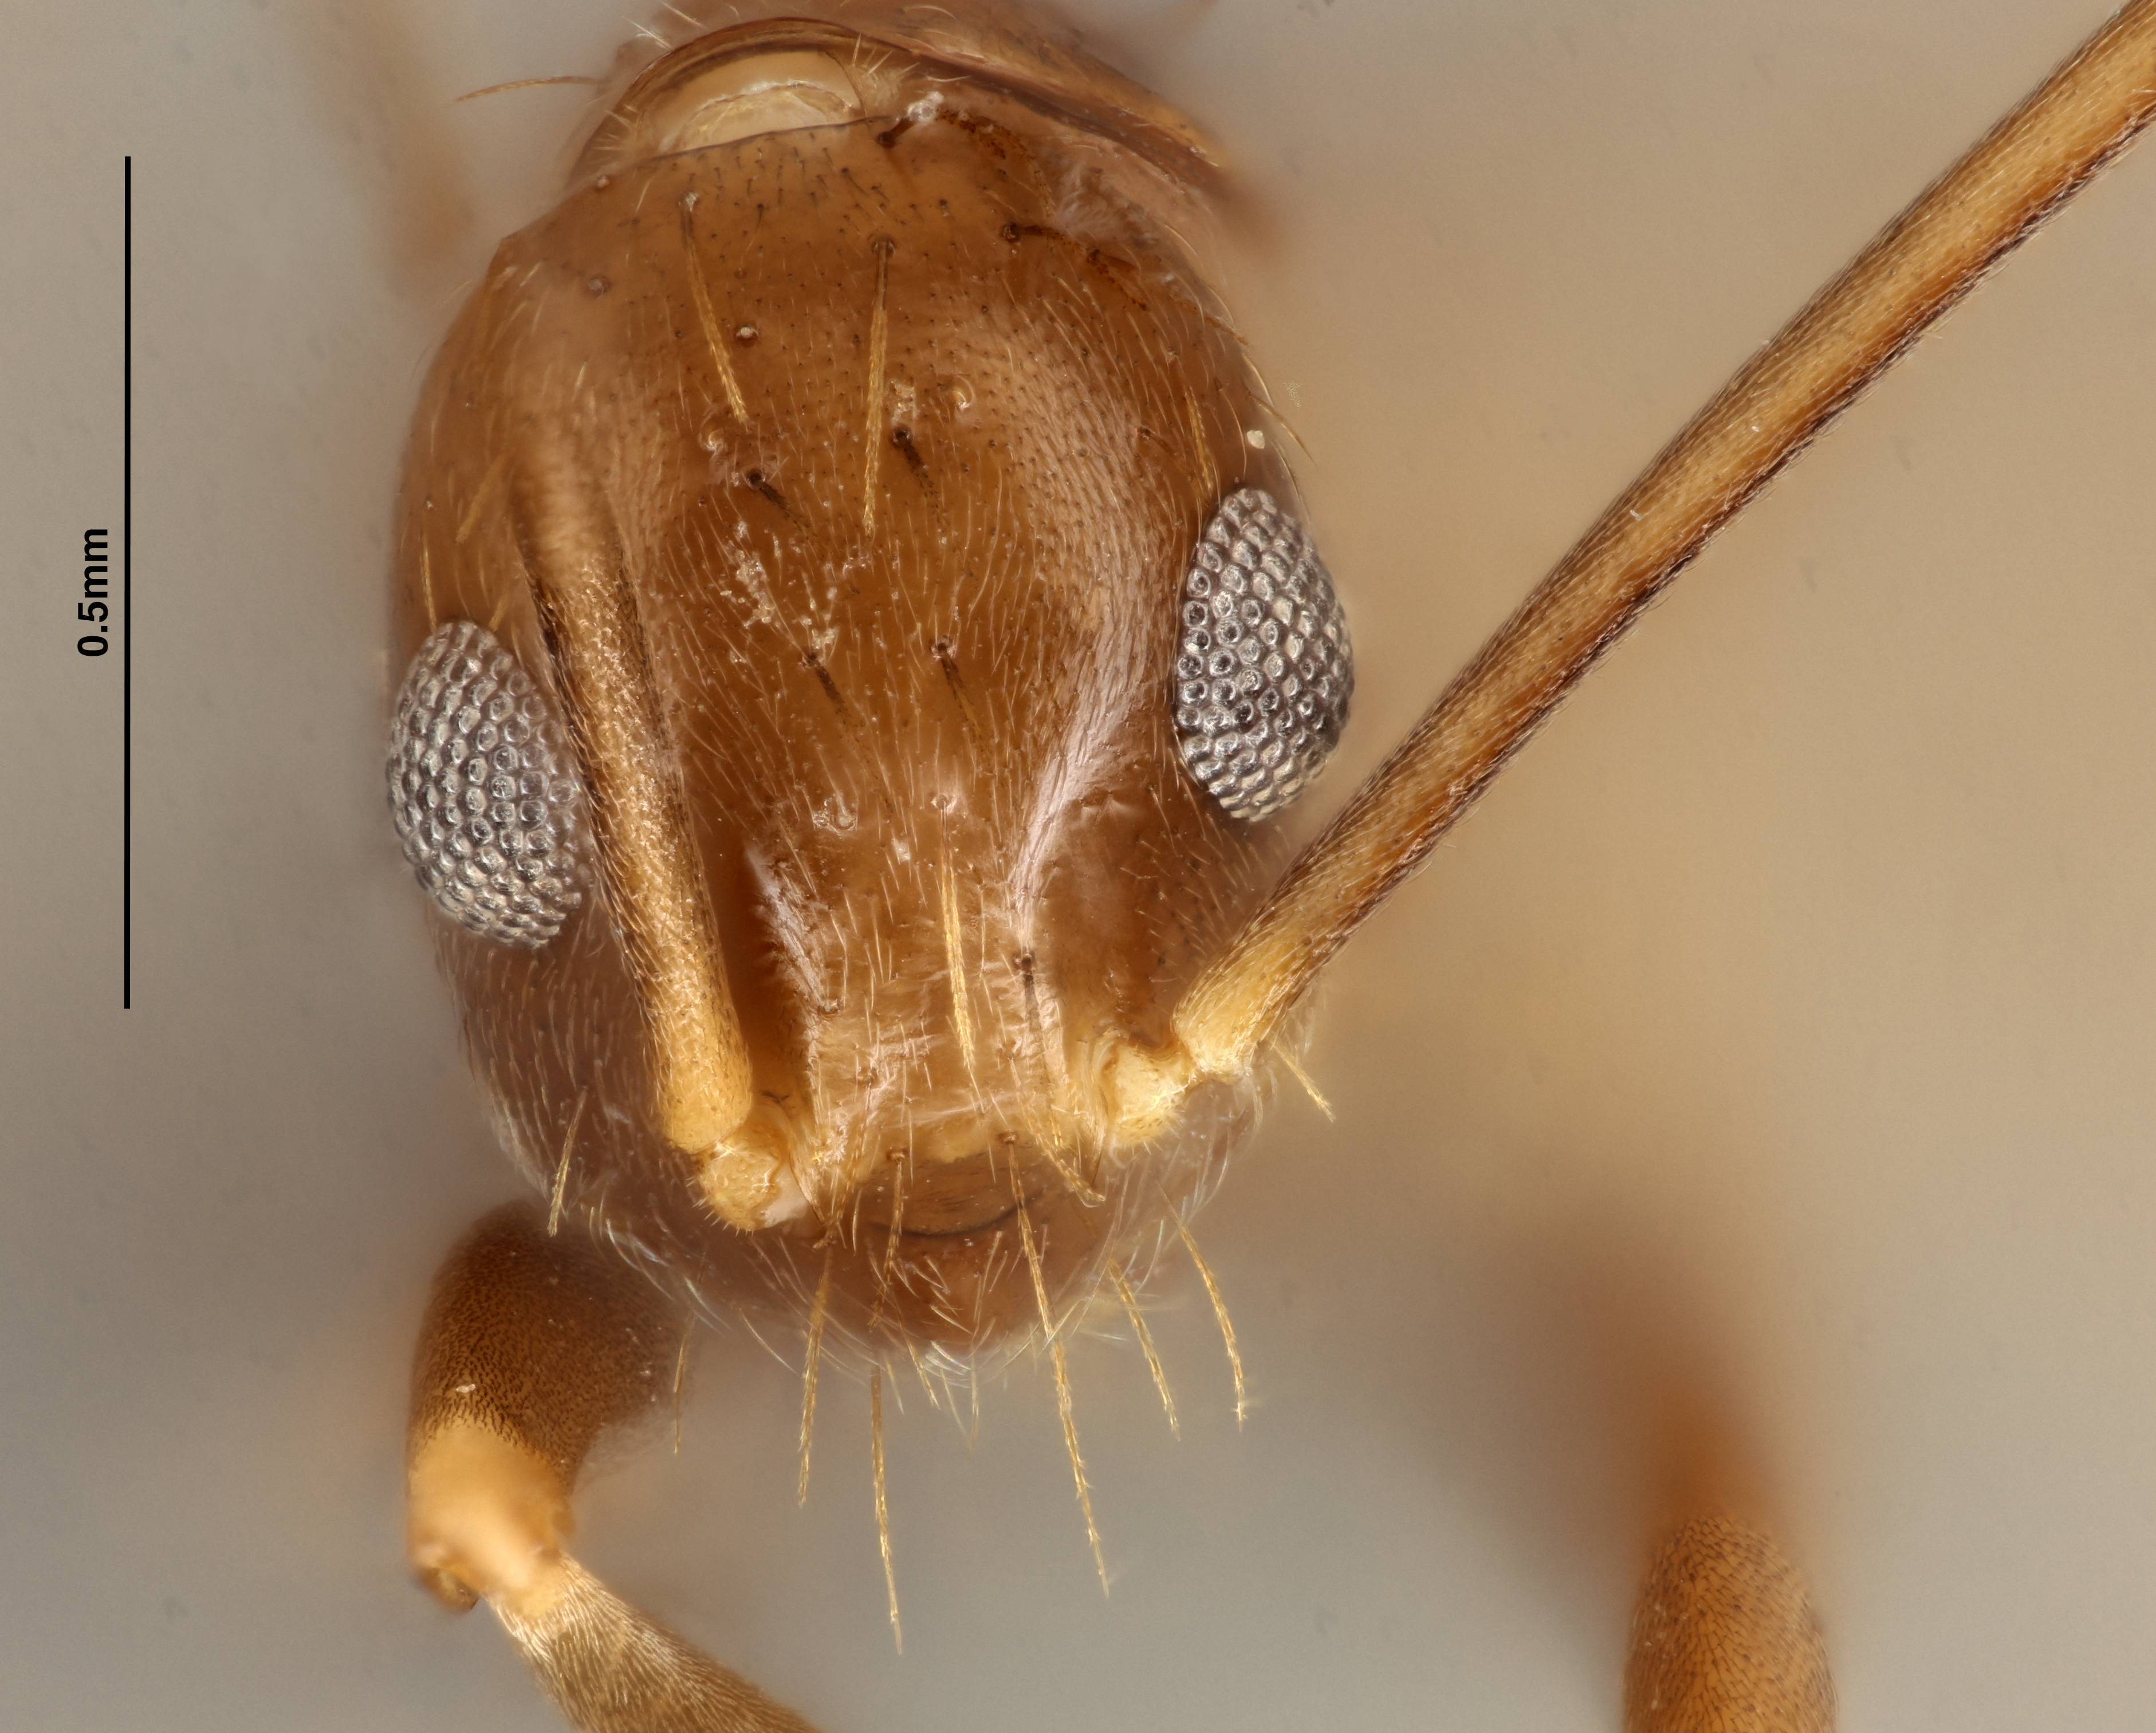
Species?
Zatania gloriosa
